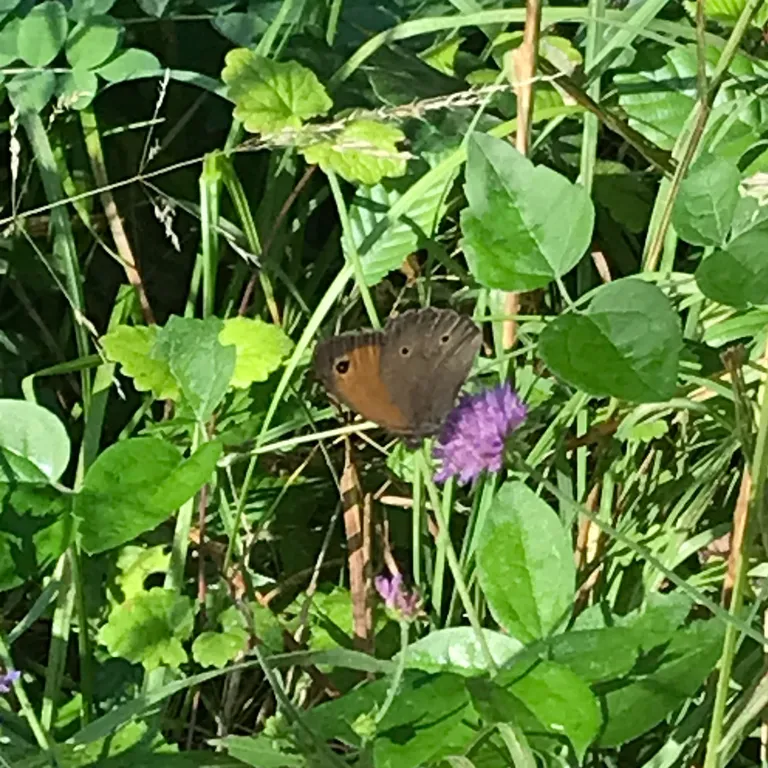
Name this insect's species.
Maniola jurtina
